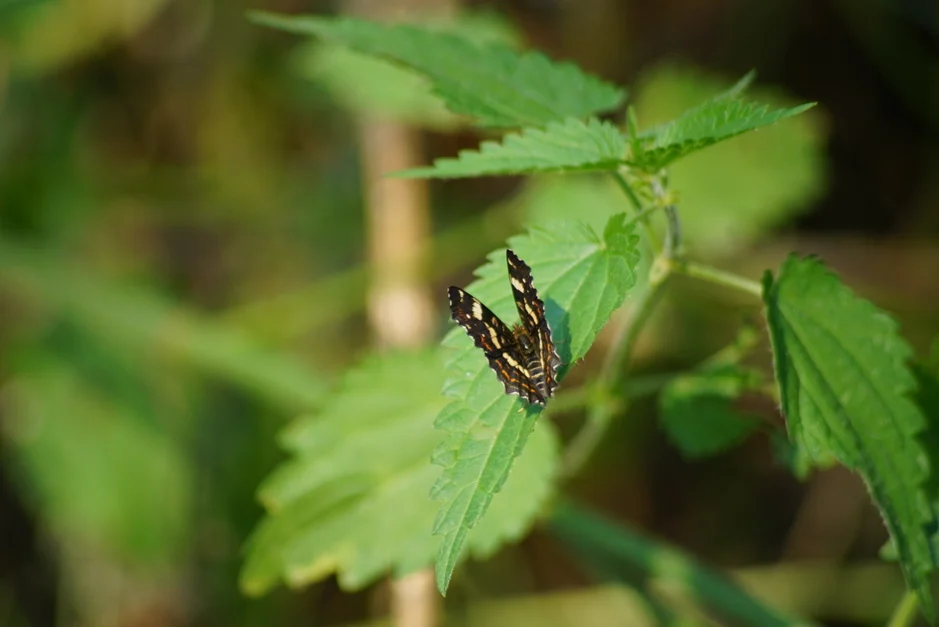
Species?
Araschnia levana
